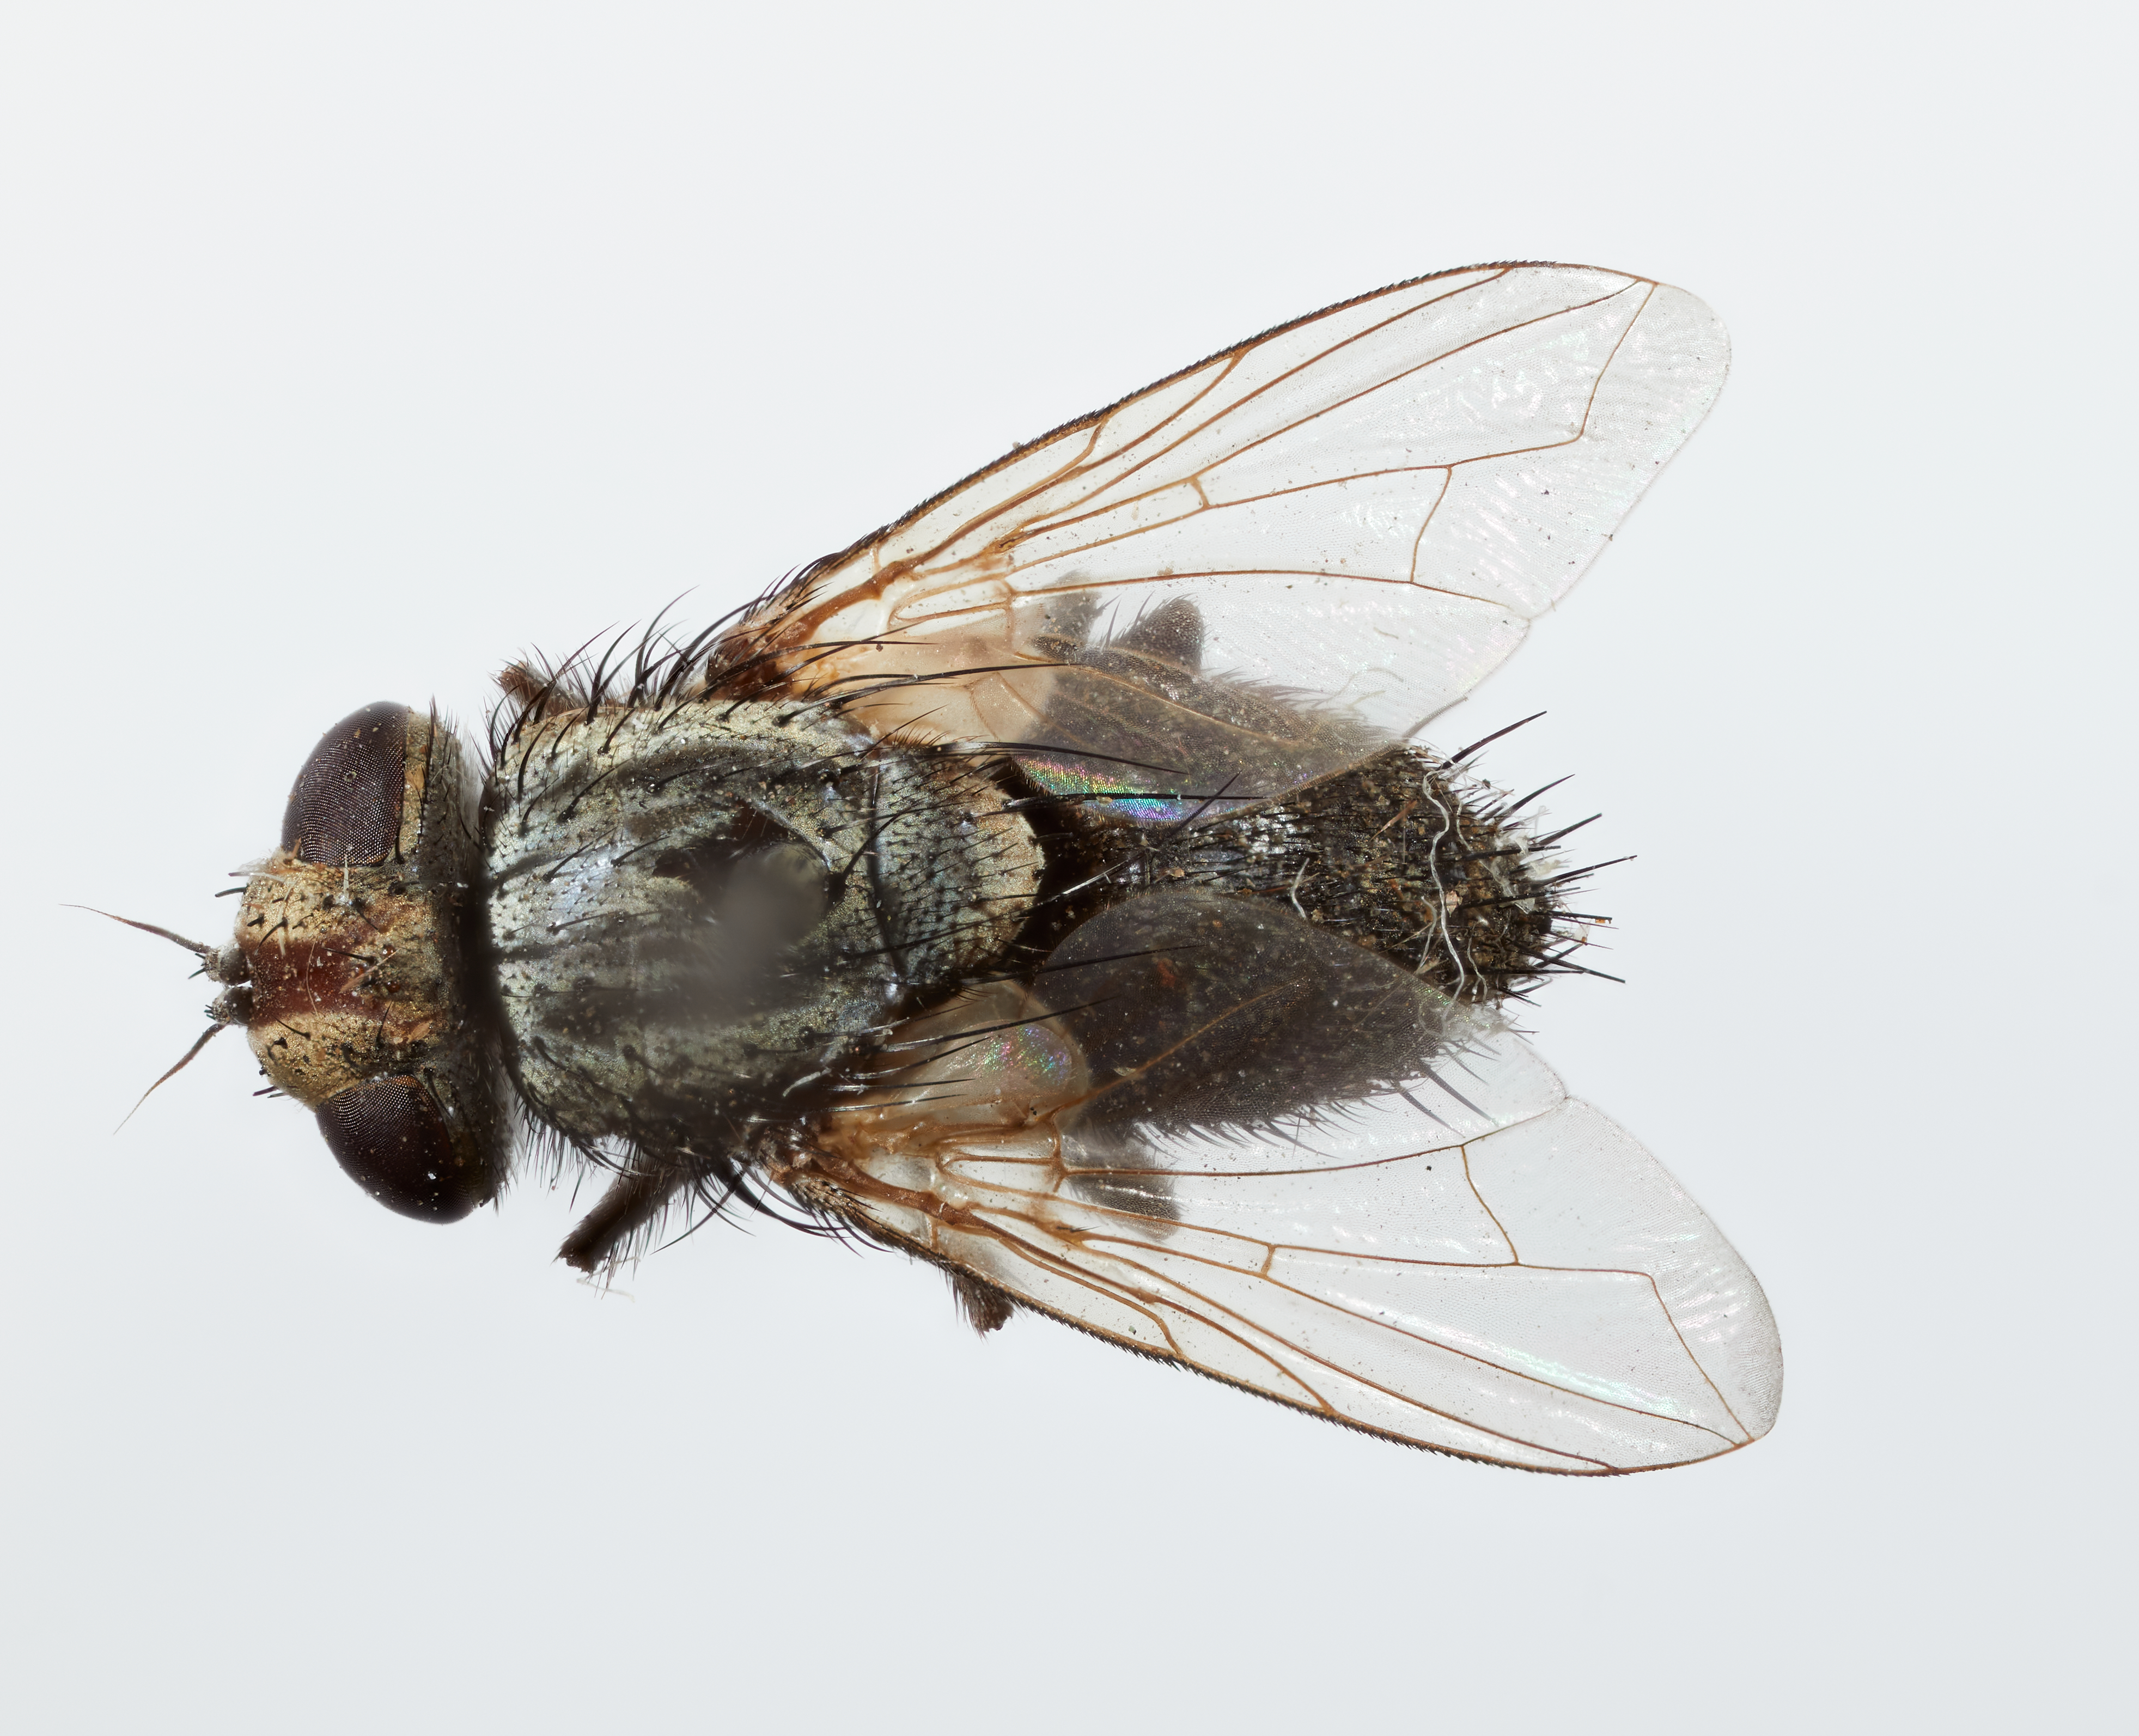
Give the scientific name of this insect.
Ypophaemyia malacosomae
